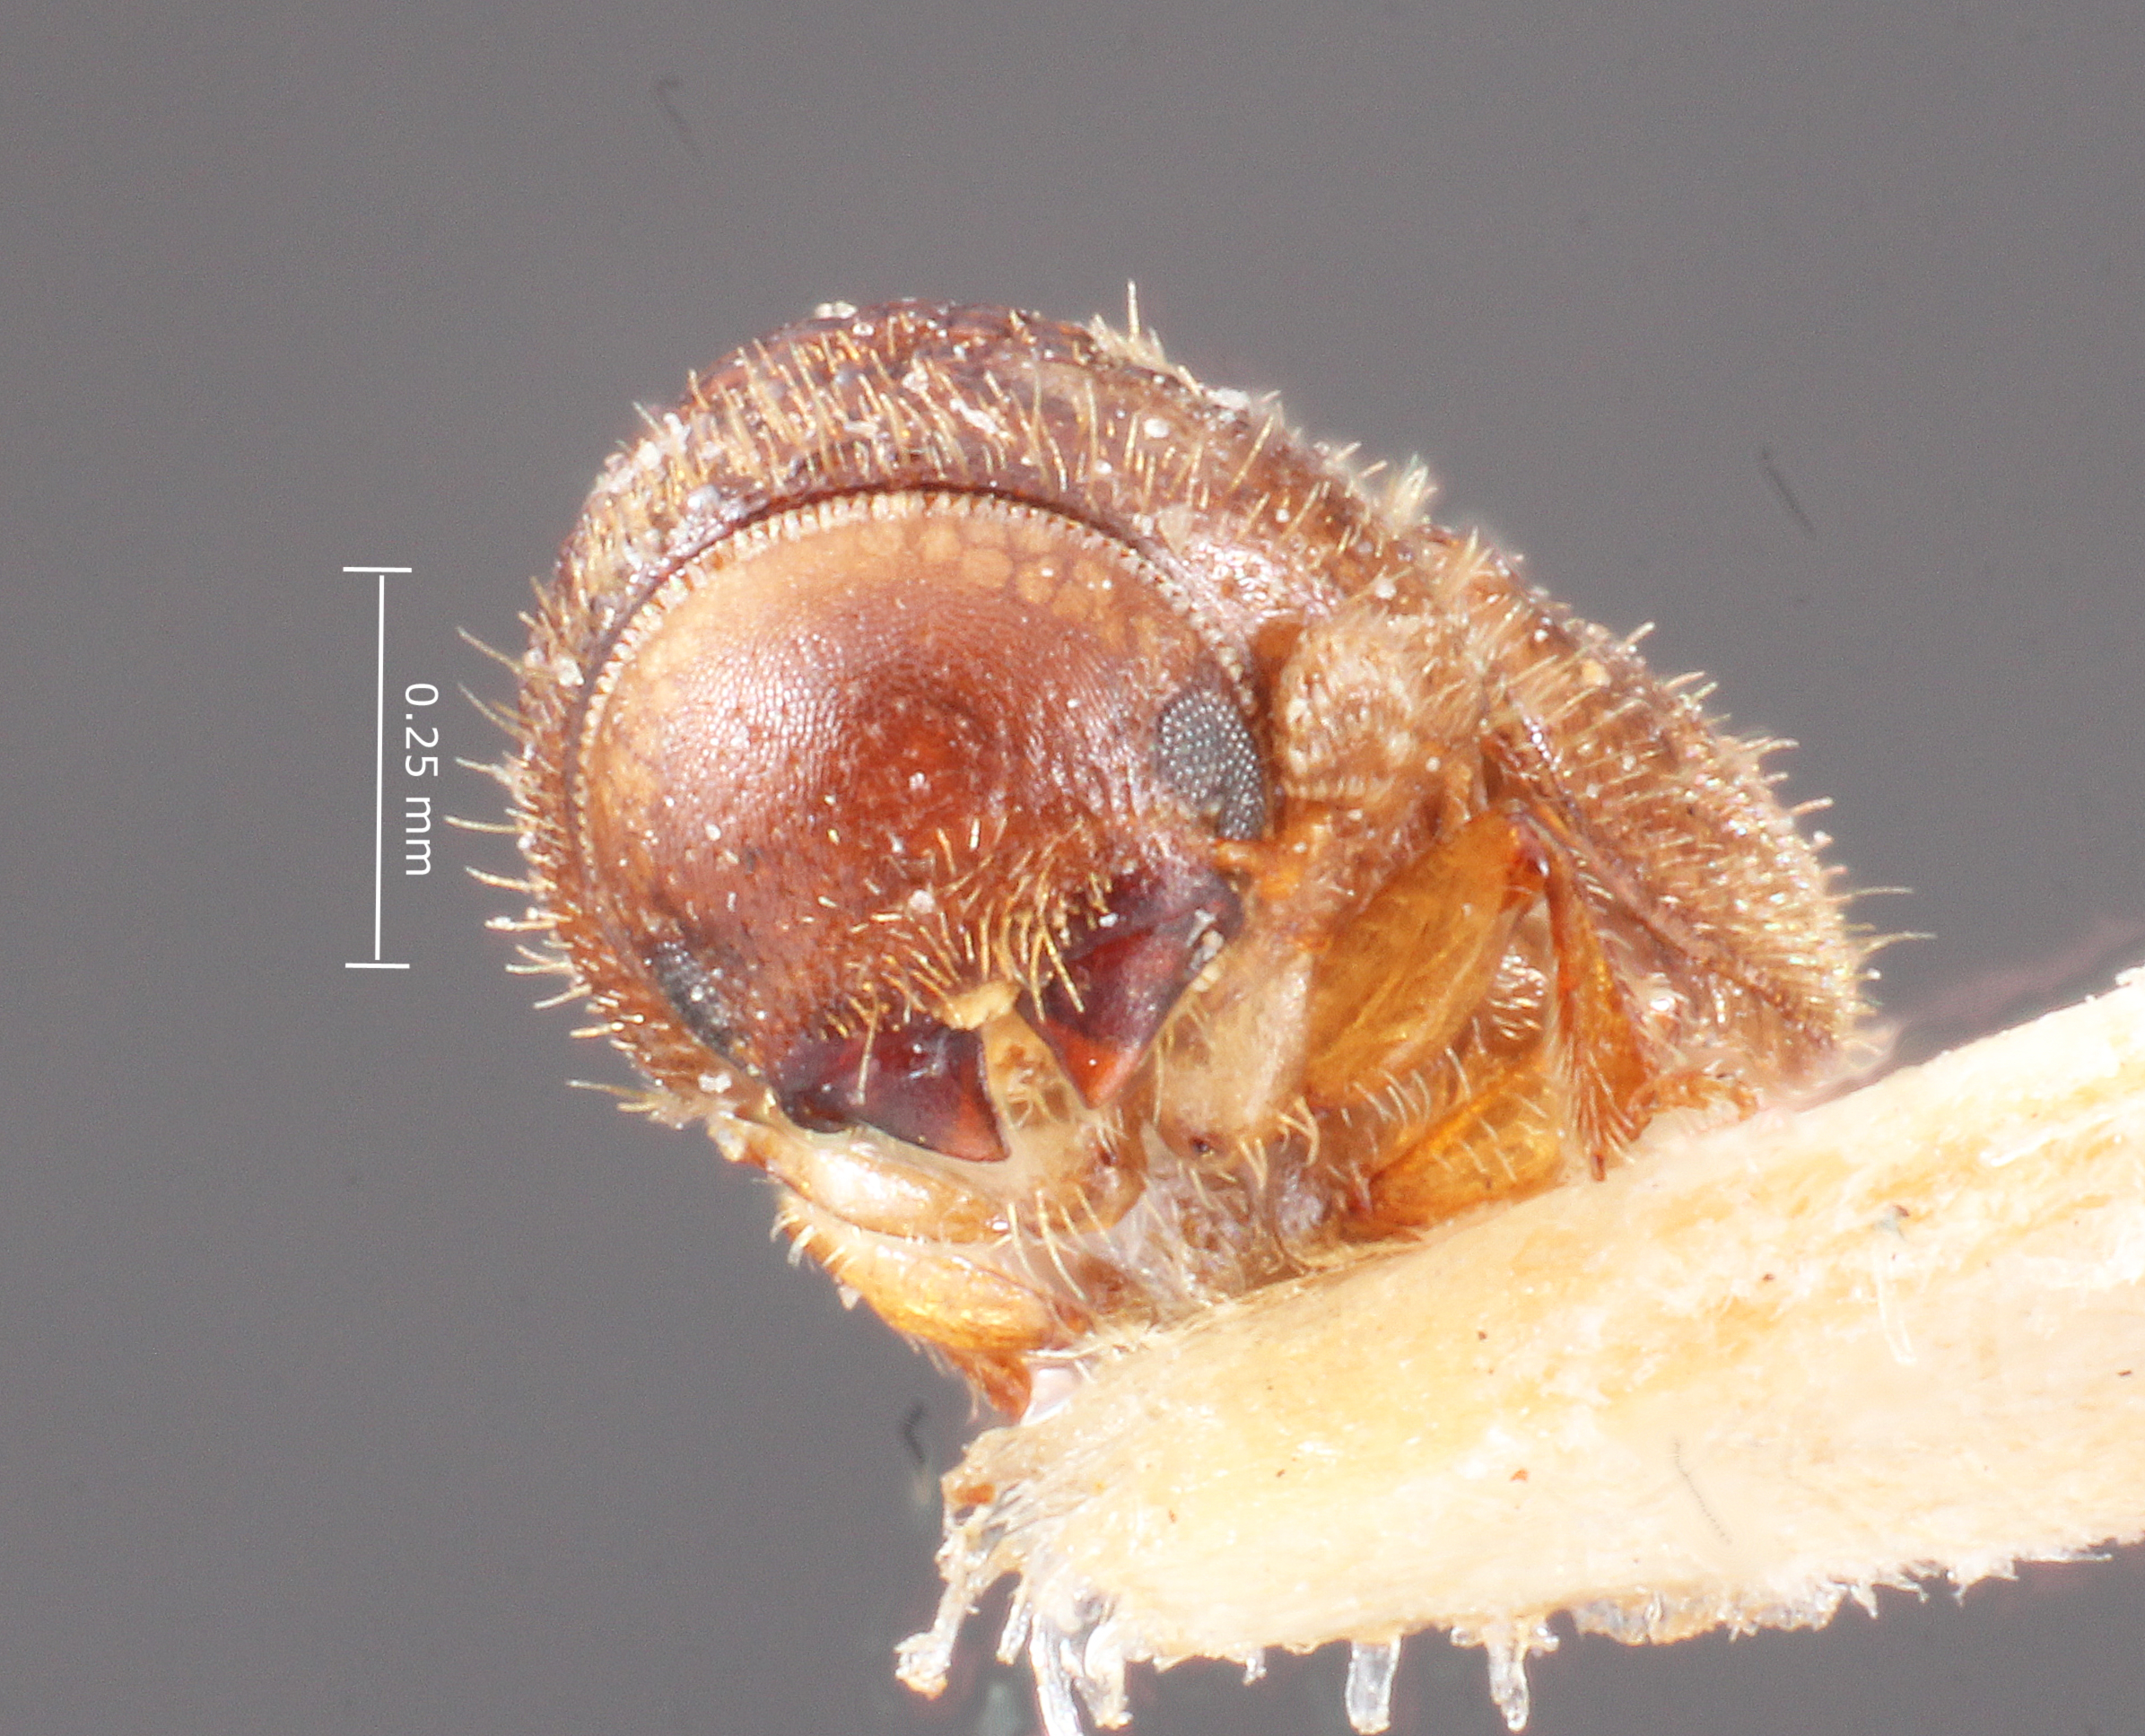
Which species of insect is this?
Margadillius margadilaonis
